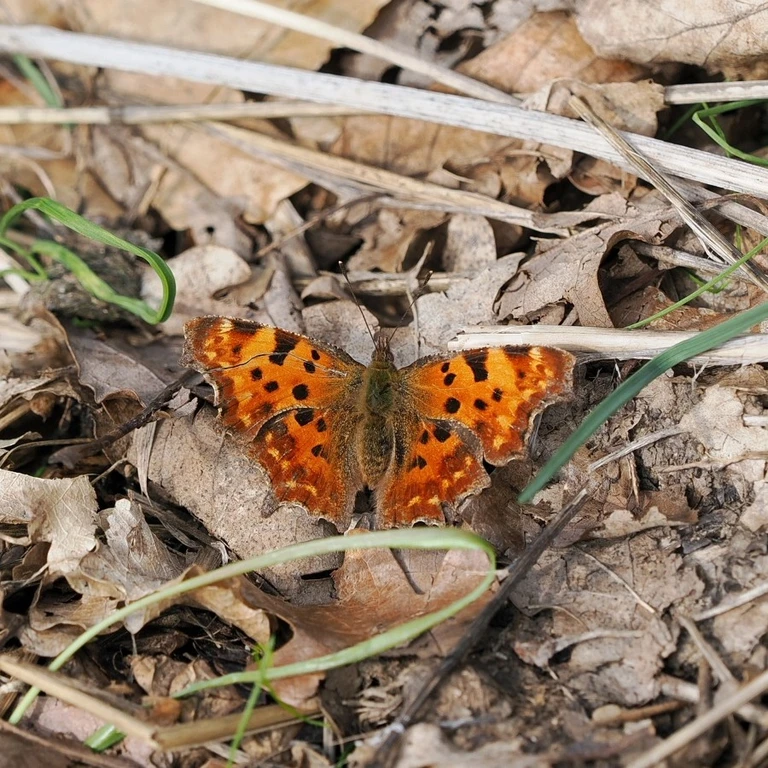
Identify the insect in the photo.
Polygonia c-album
